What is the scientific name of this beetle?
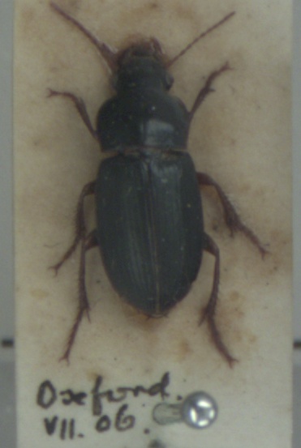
Harpalus smaragdinus
